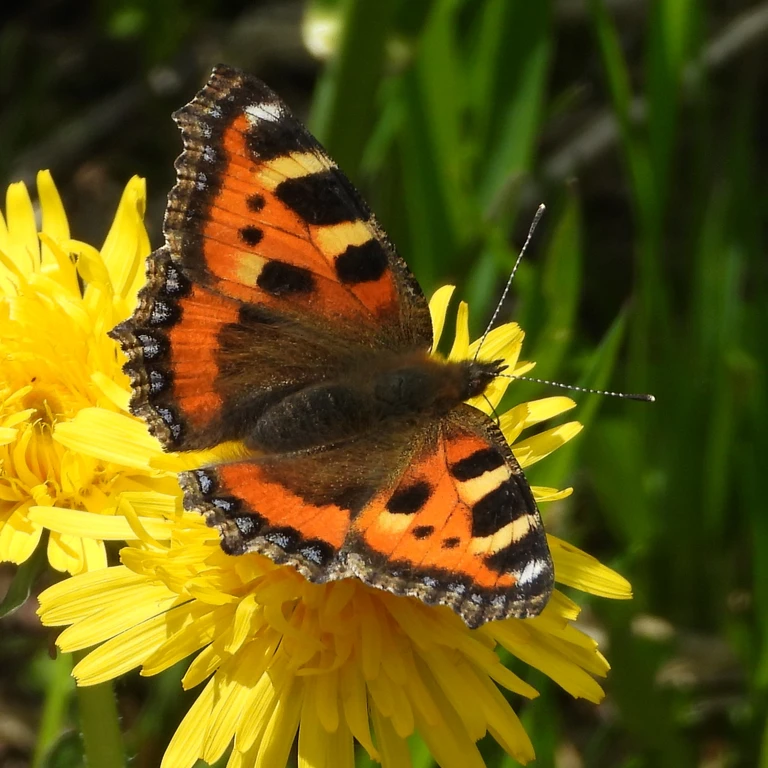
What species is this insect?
Aglais urticae
